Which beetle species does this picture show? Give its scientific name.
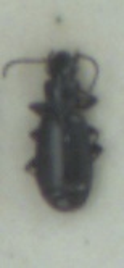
Microlestes maurus
